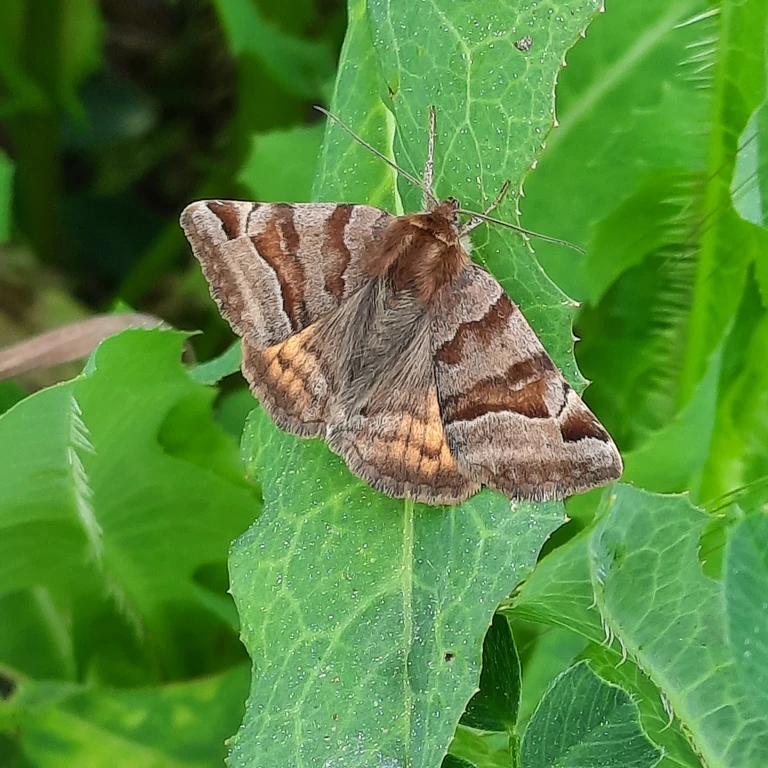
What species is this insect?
Euclidia glyphica
